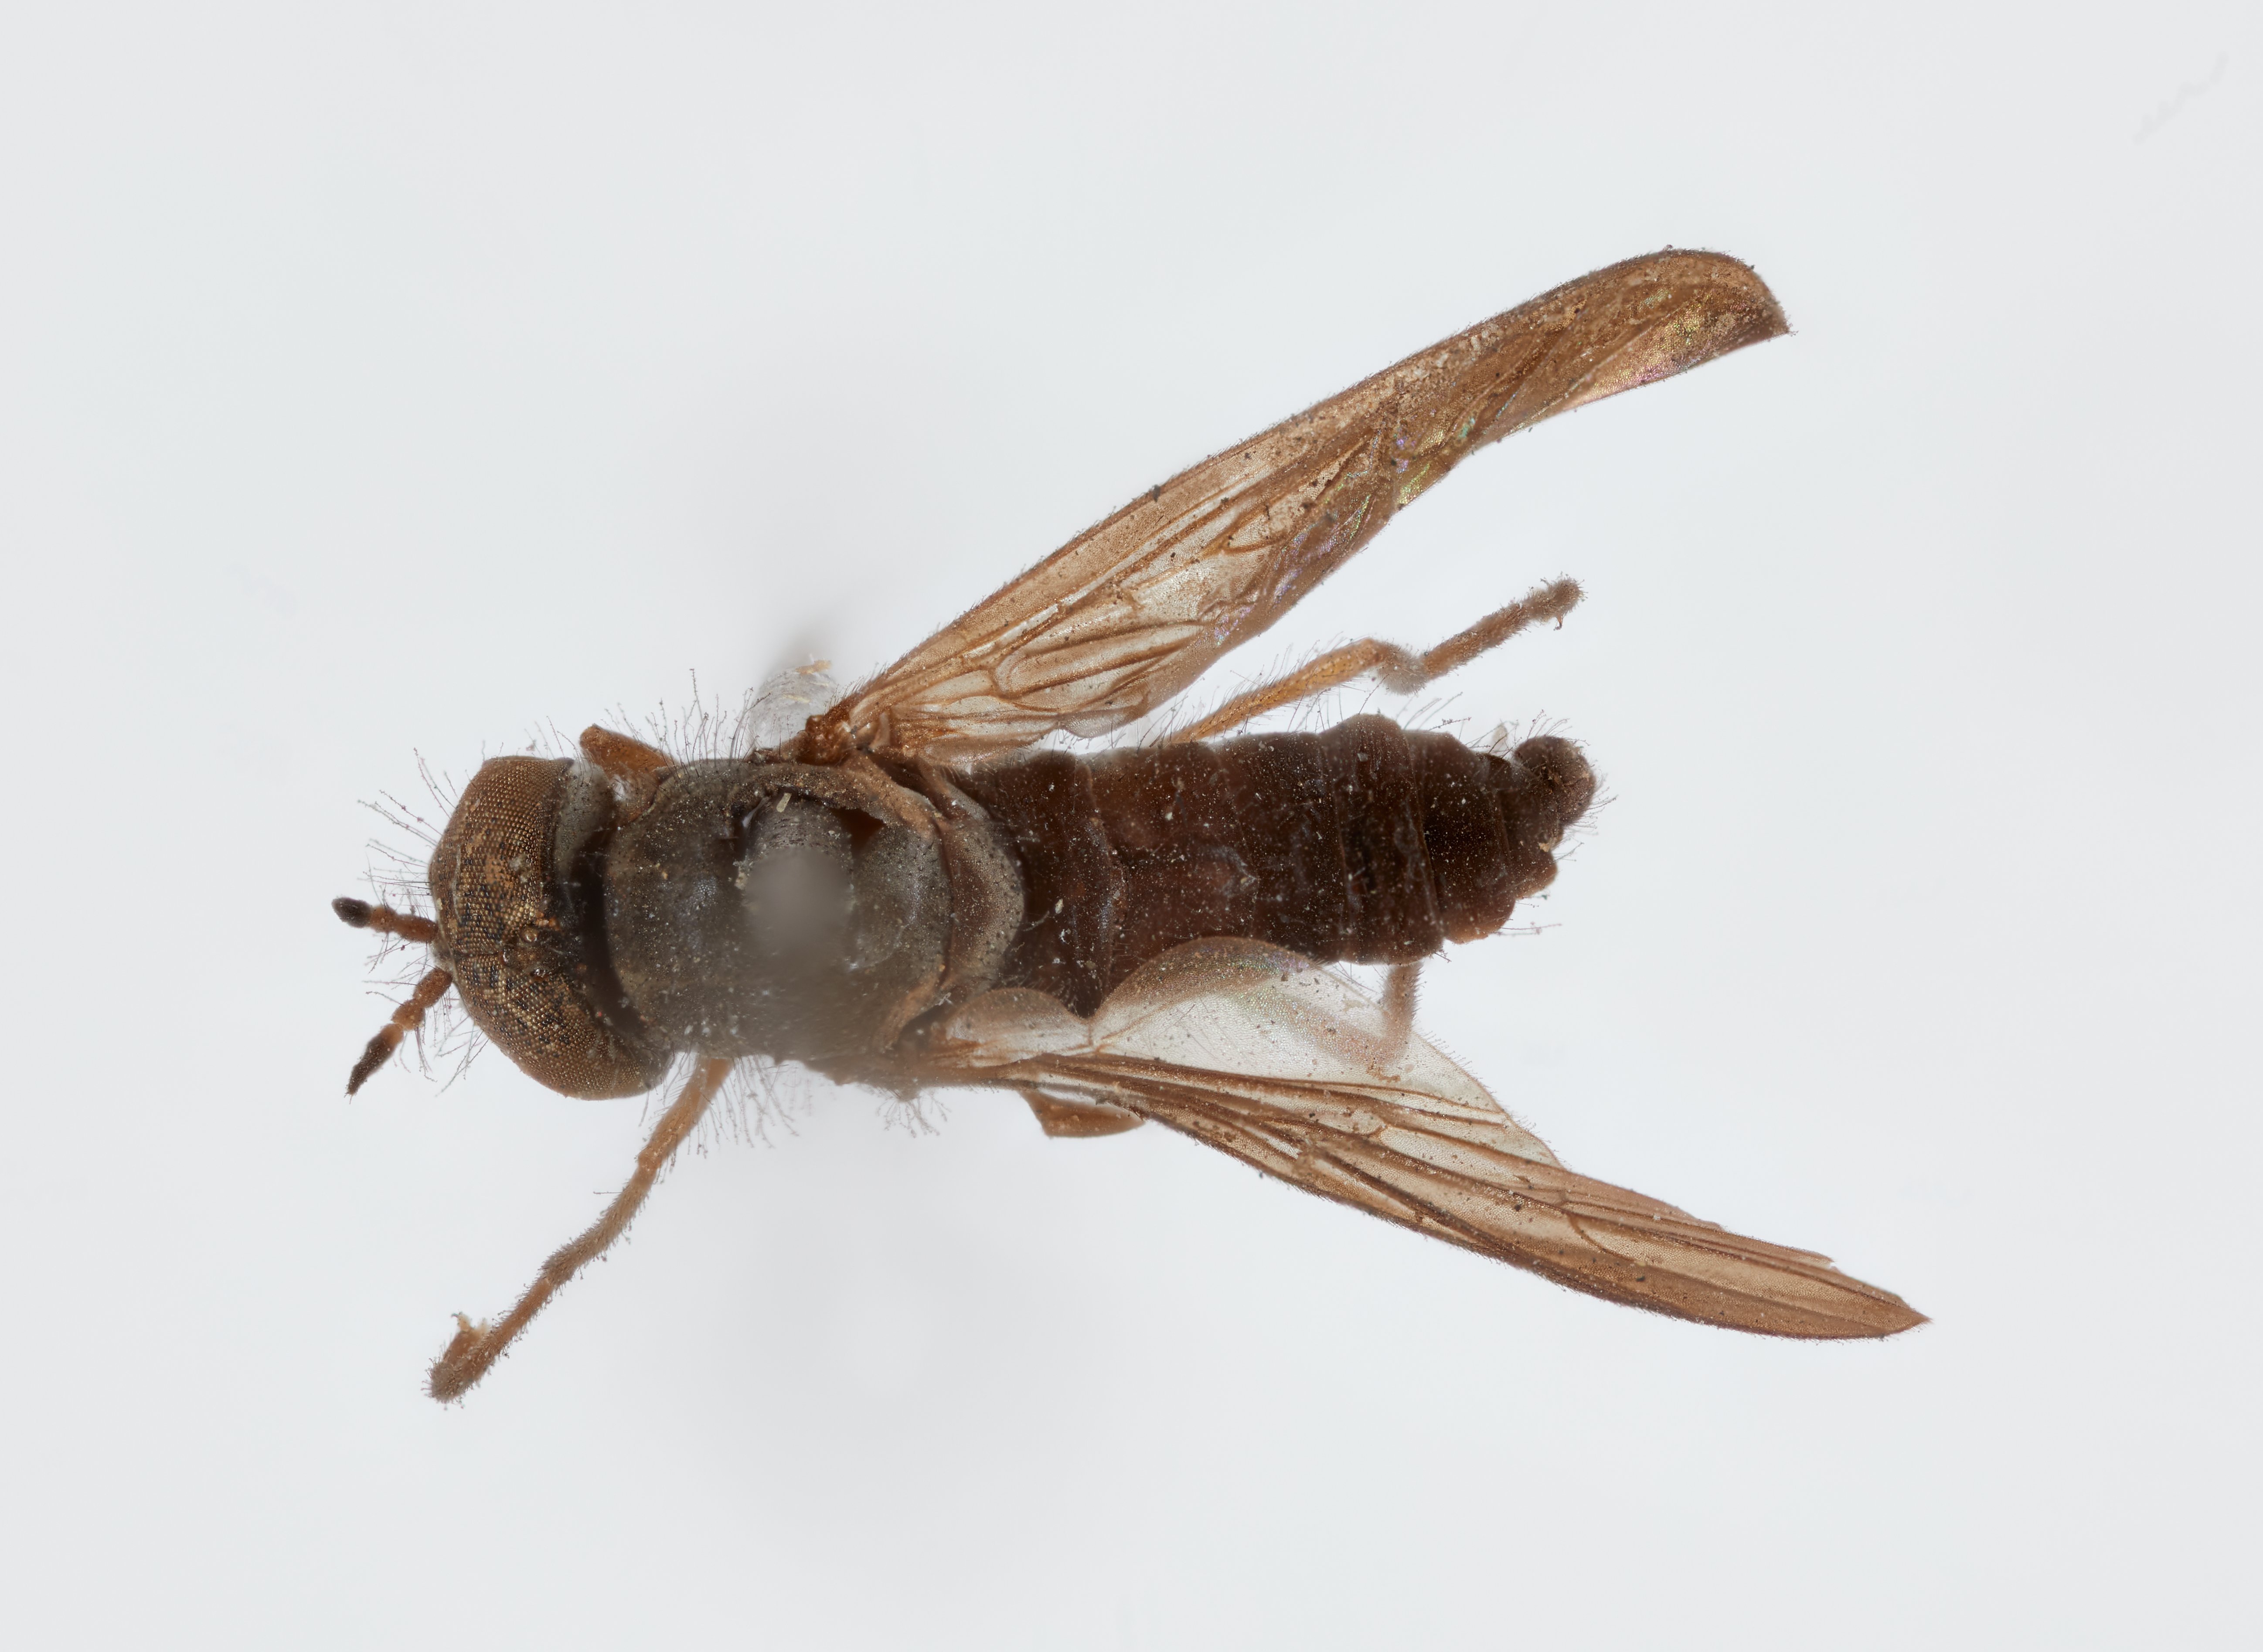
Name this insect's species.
Glutops compactus
